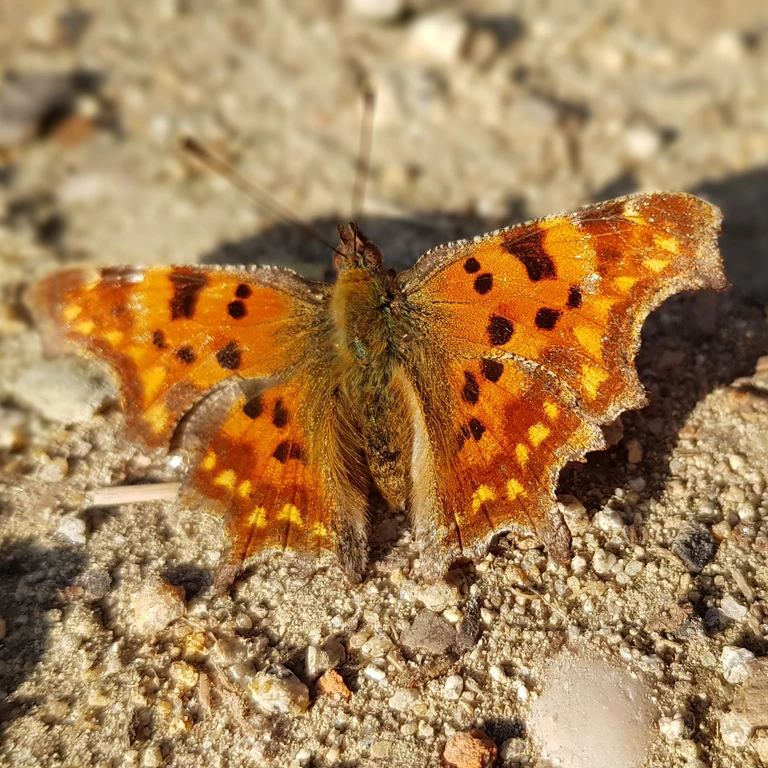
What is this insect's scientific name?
Polygonia c-album
